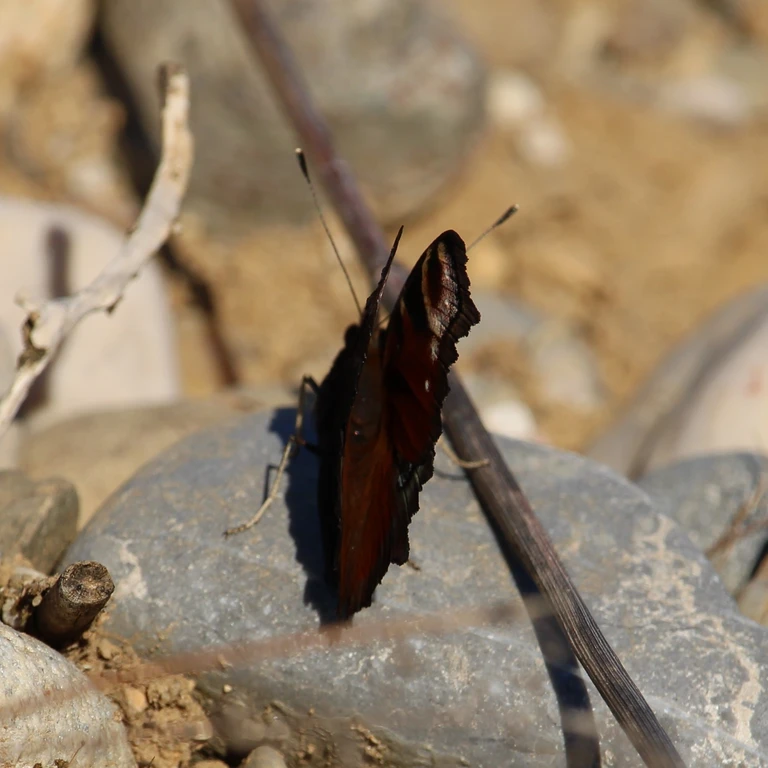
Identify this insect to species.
Aglais io
